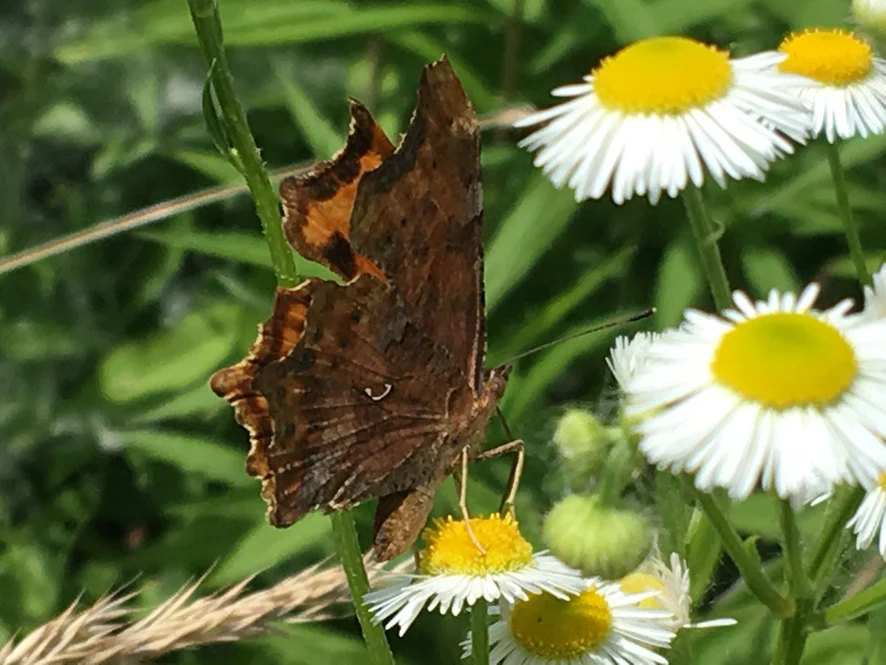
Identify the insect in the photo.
Polygonia c-album
